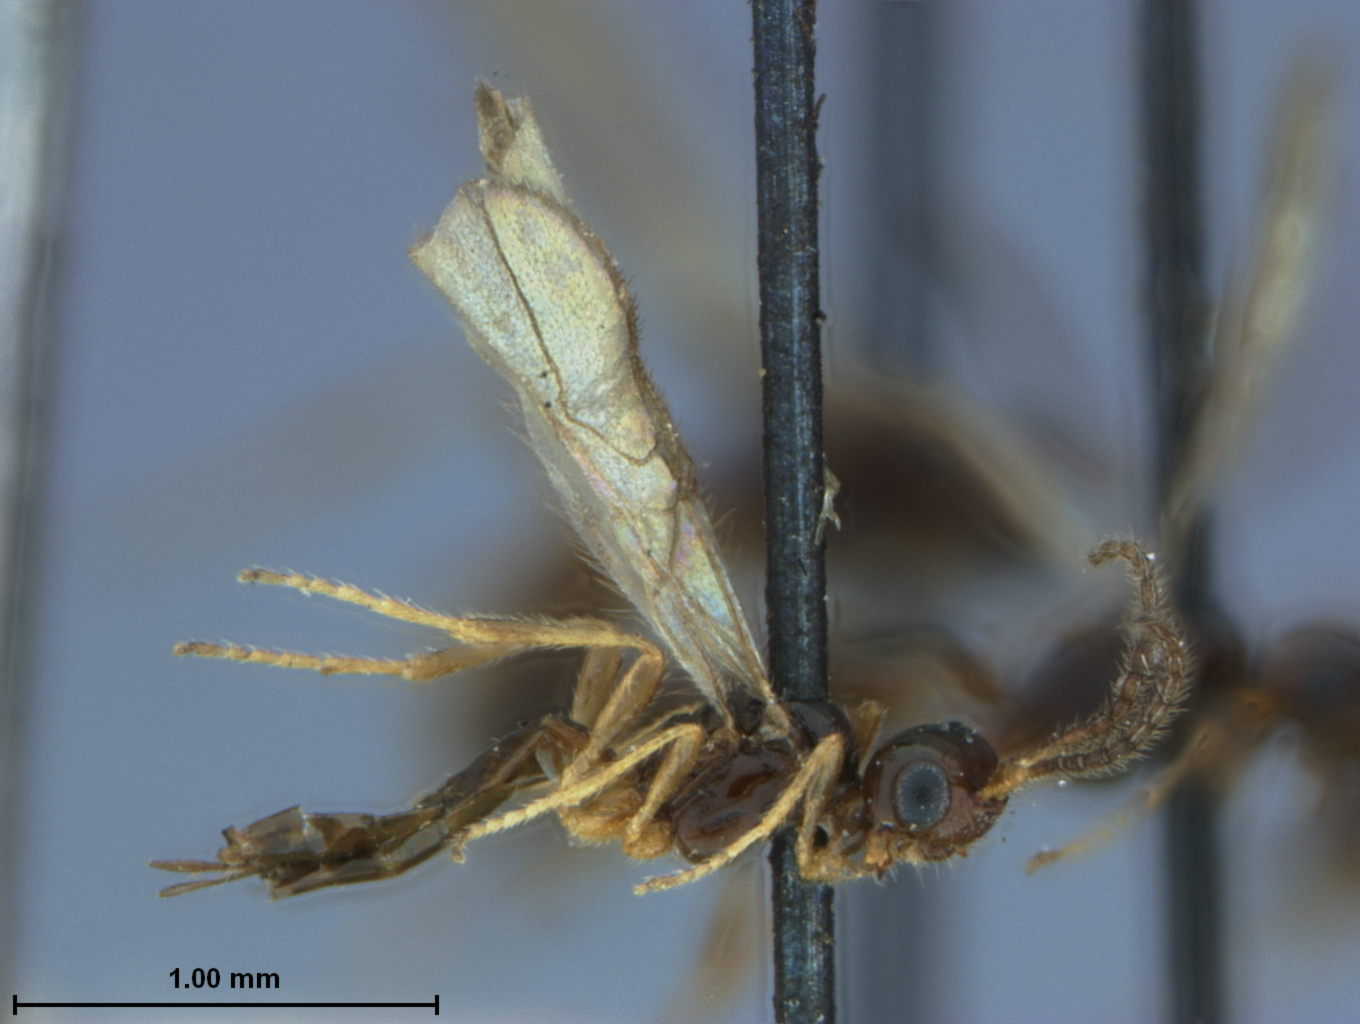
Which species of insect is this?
Adelura subcompressa
